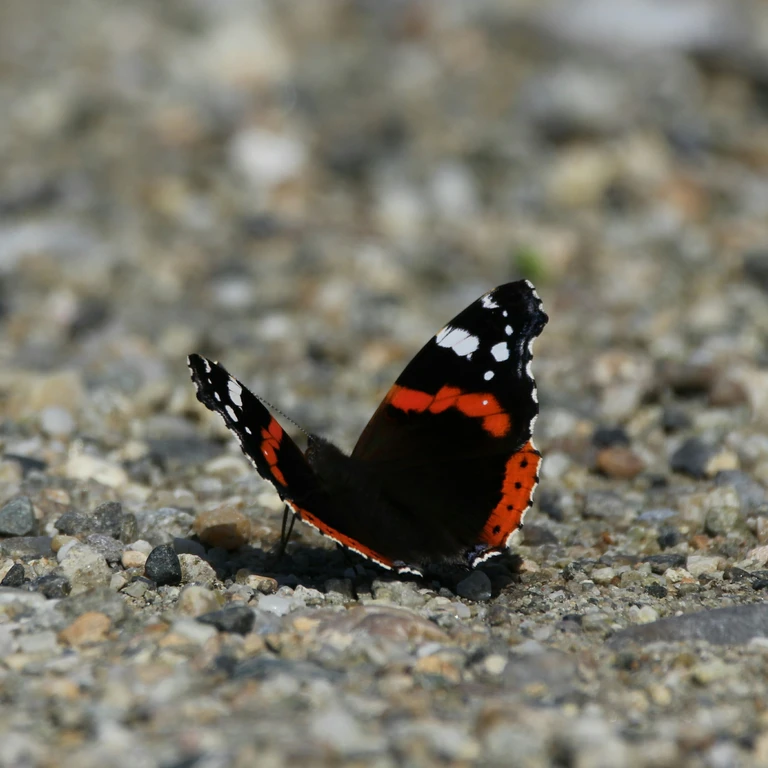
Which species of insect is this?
Vanessa atalanta
